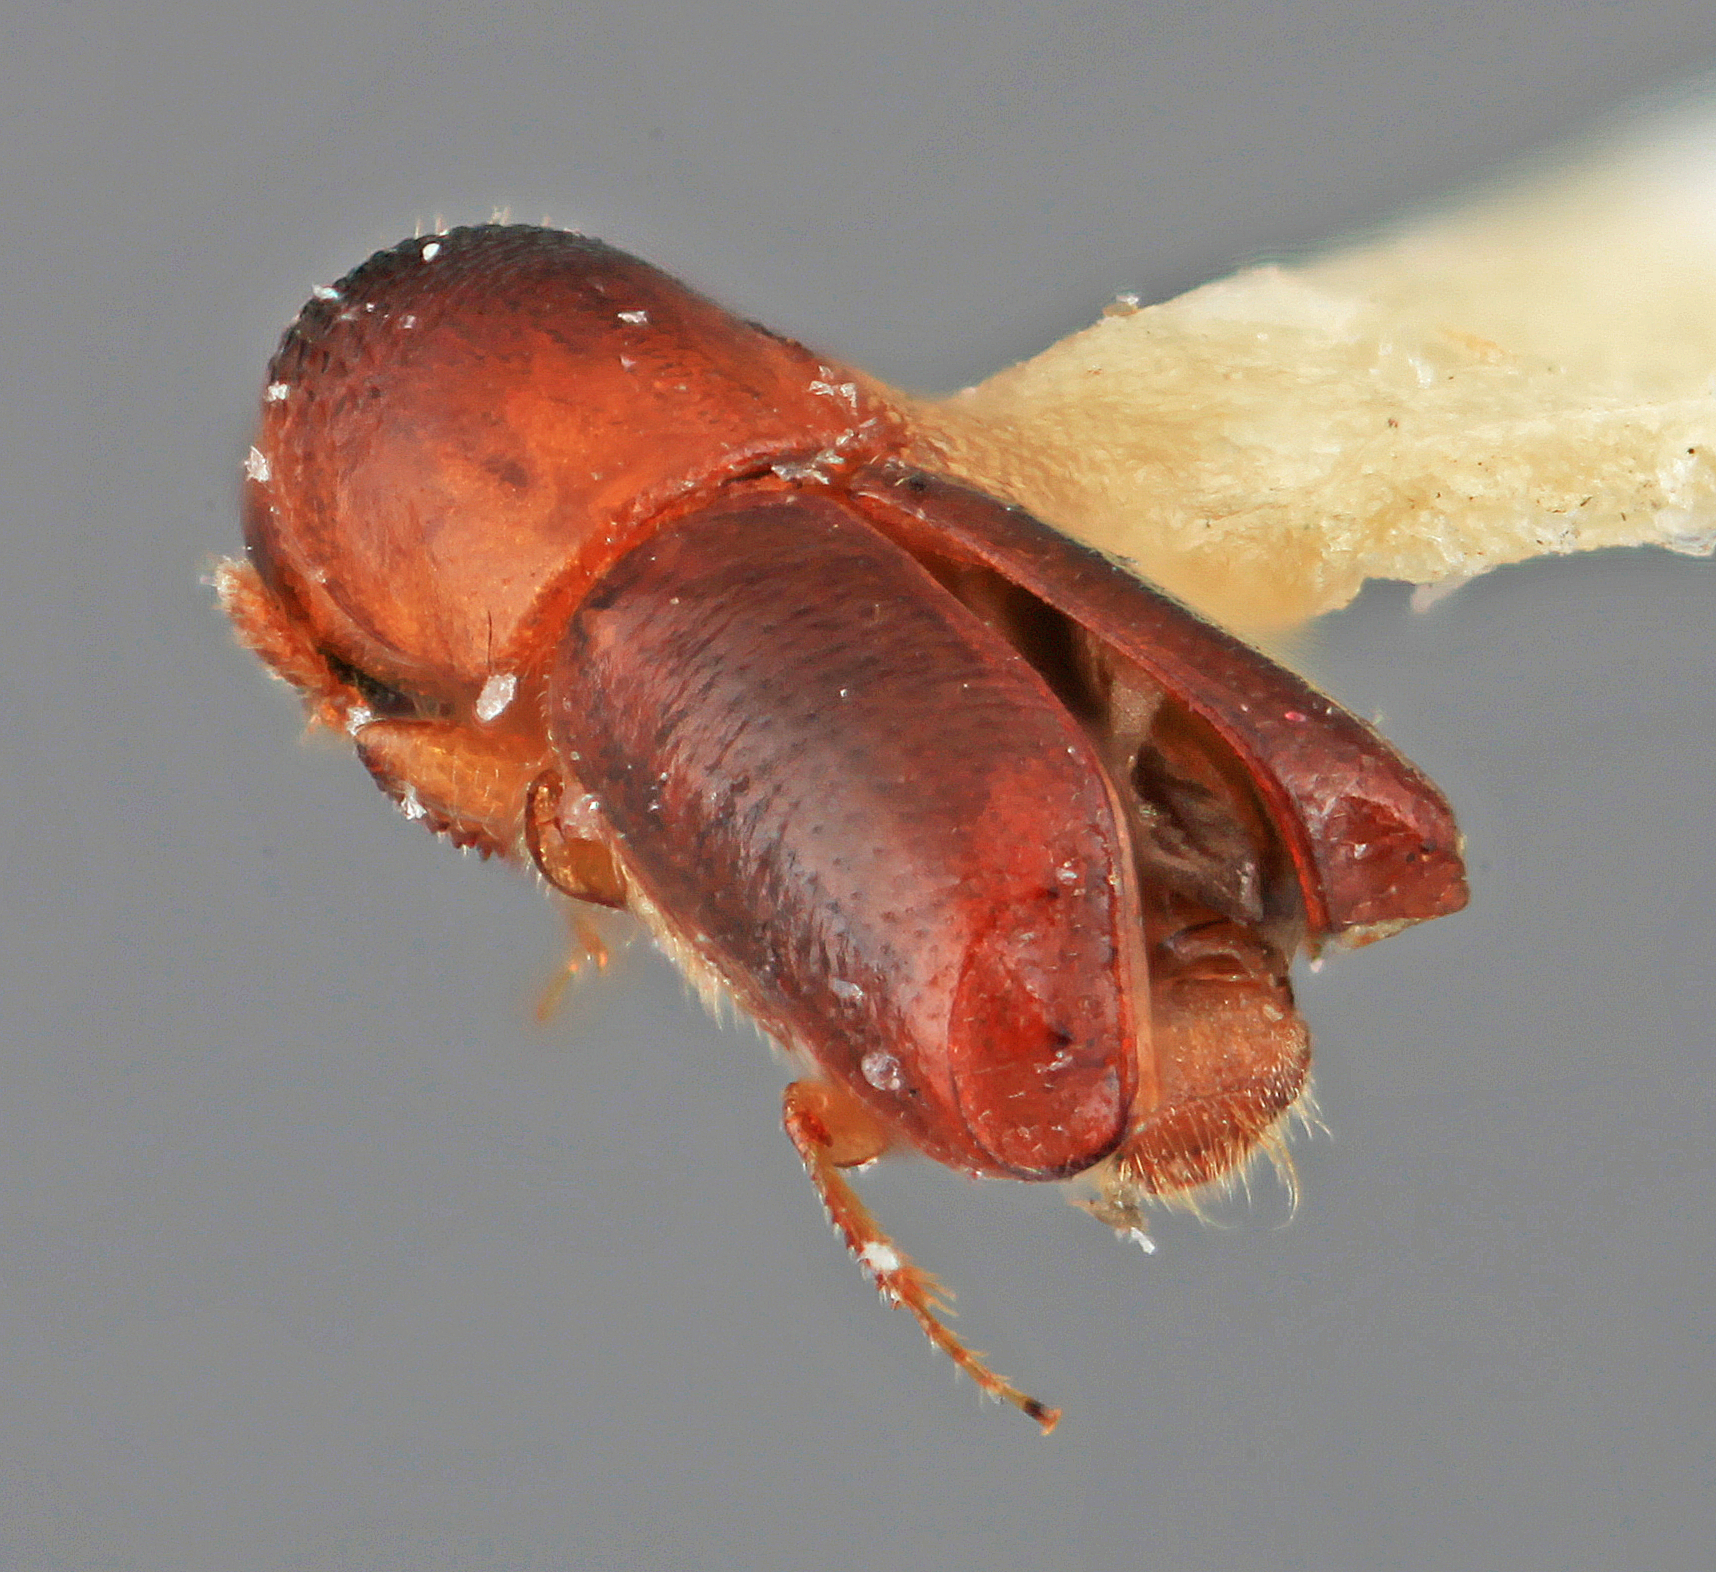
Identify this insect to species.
Monarthrum semitruncatorum
